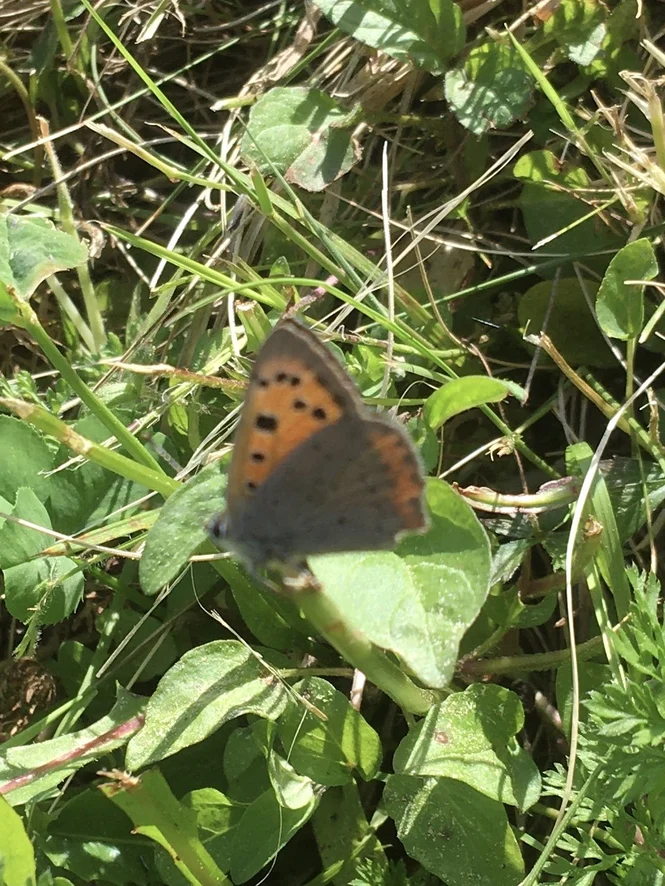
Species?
Lycaena phlaeas
